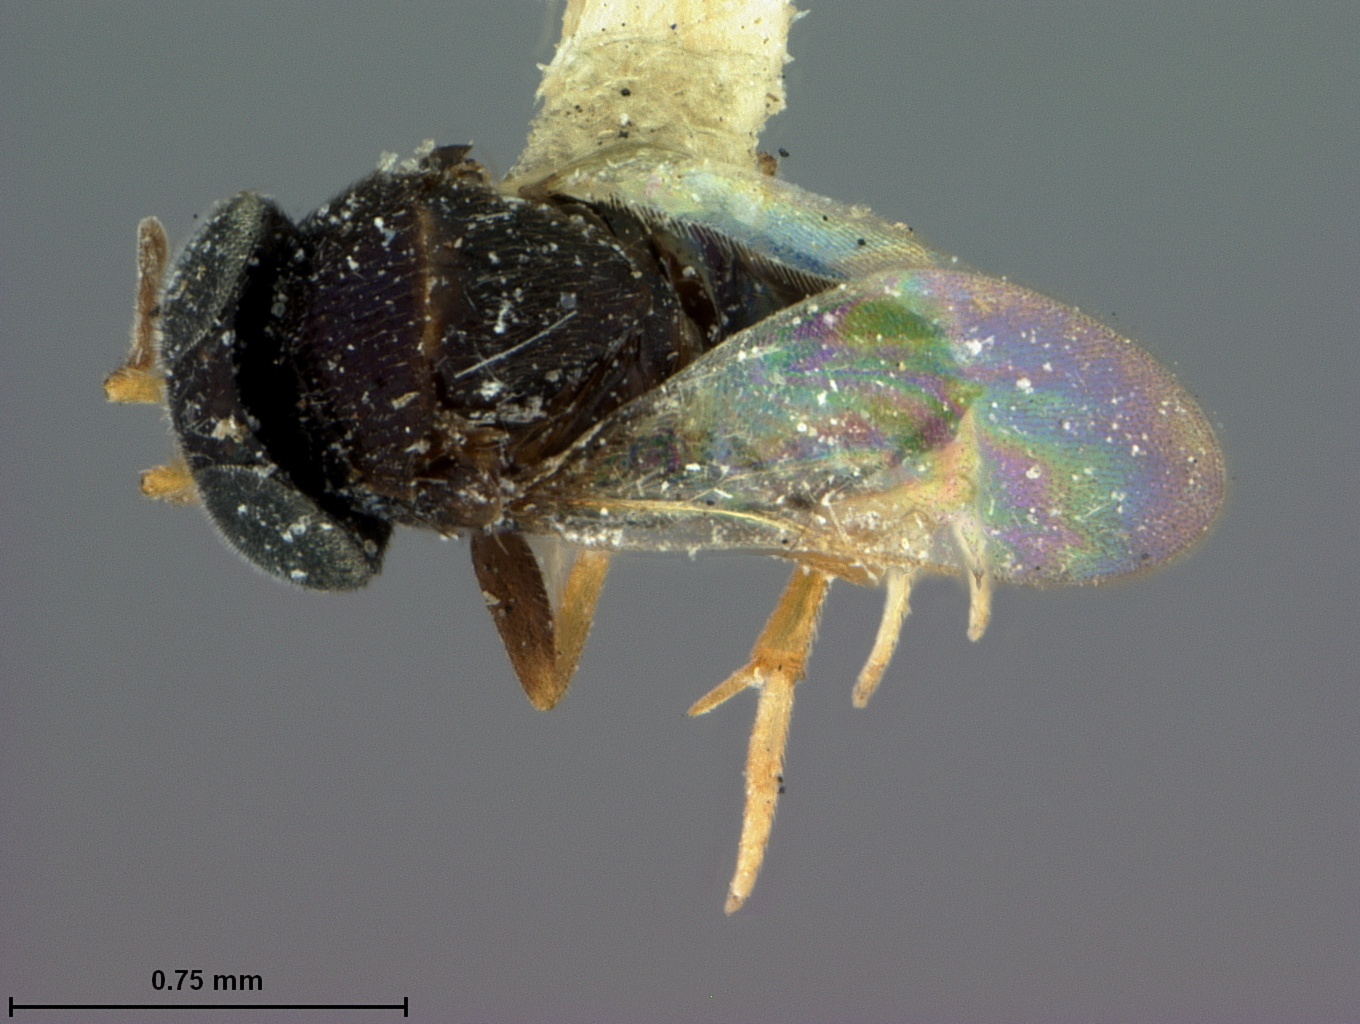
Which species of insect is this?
Coccophoctonus dactylopii
